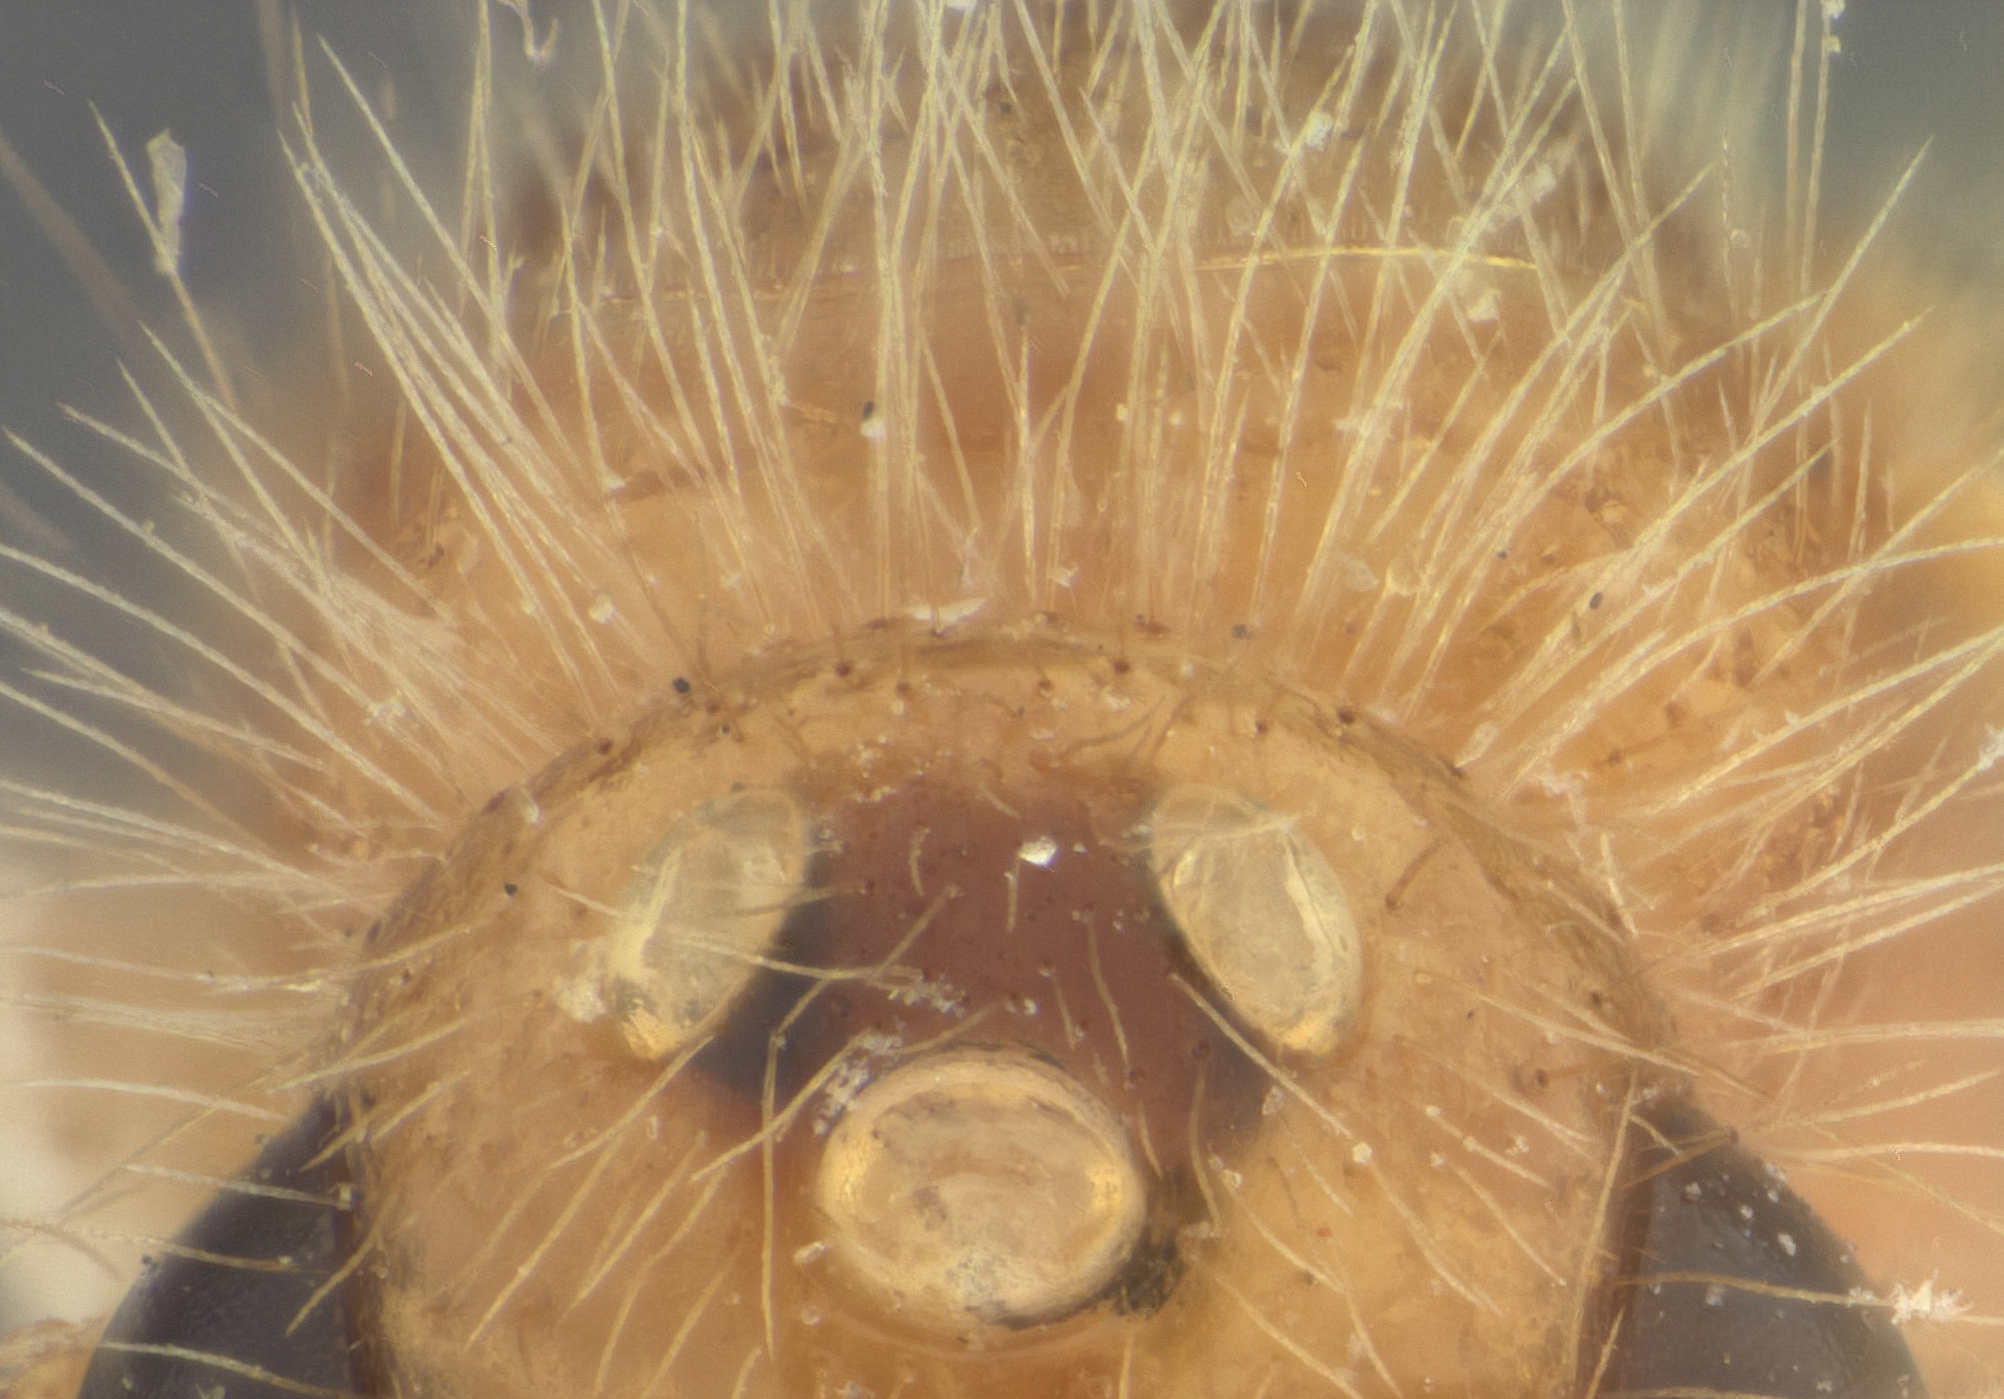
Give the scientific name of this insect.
Sphaeropthalma becki
